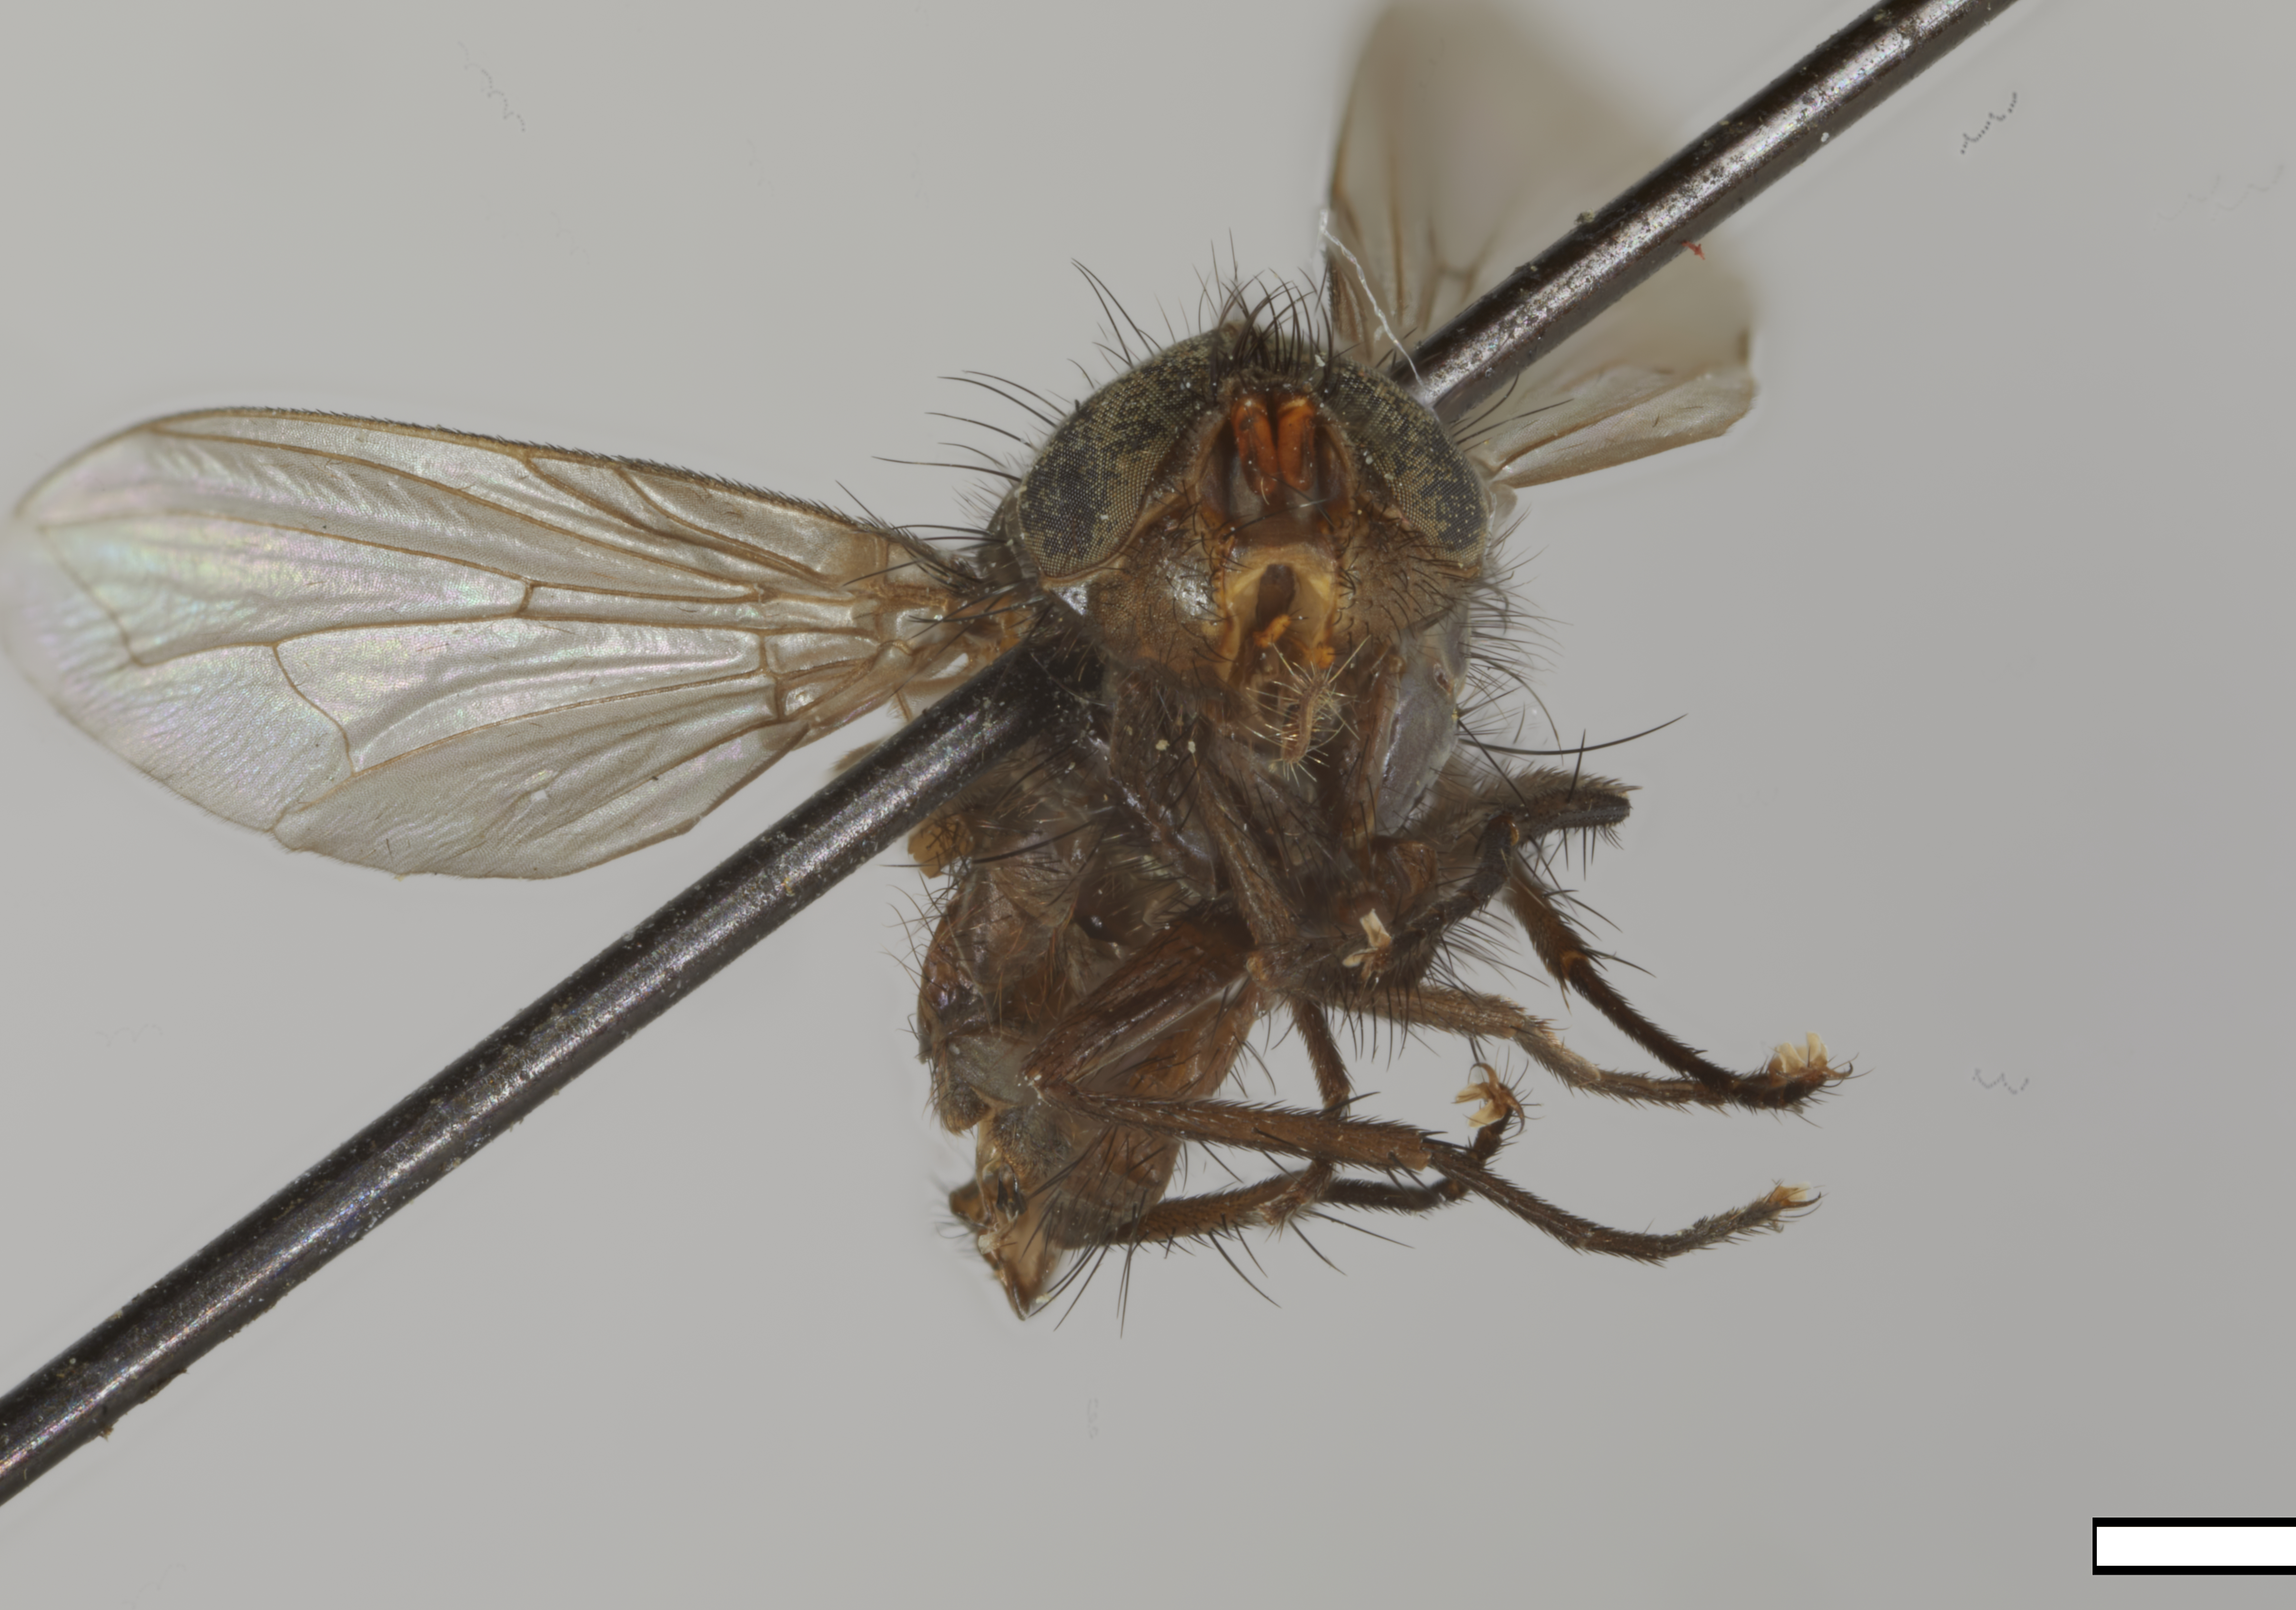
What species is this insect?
Clinocera genualis (also Pollenia nigripes)
